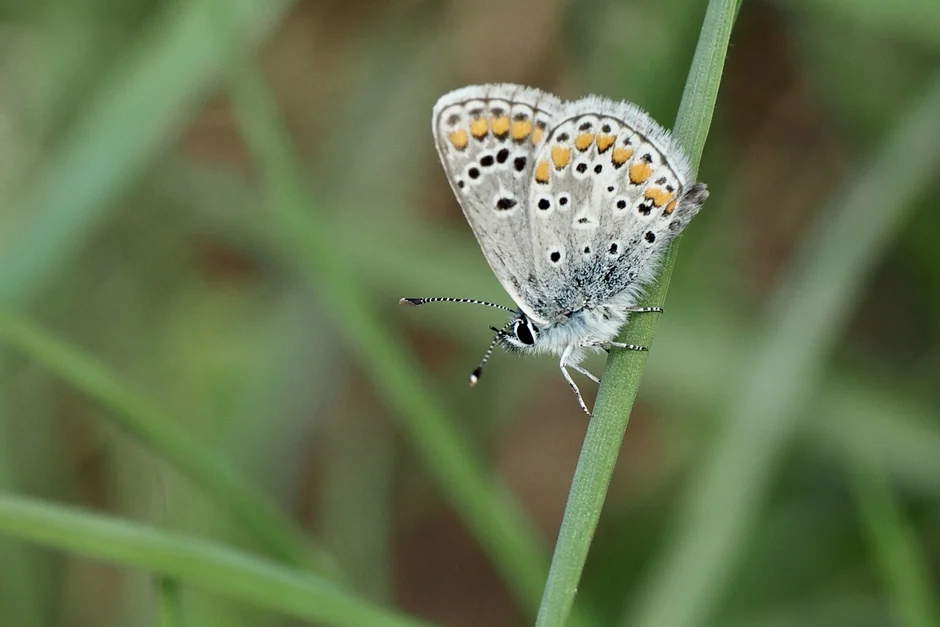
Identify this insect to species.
Aricia agestis/artaxerxes
